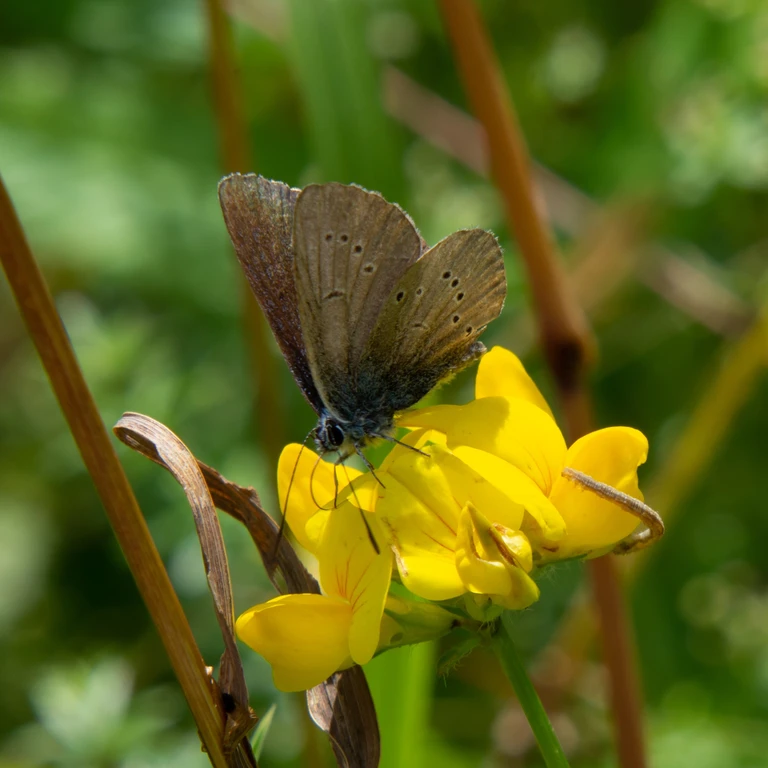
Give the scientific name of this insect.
Cyaniris semiargus
